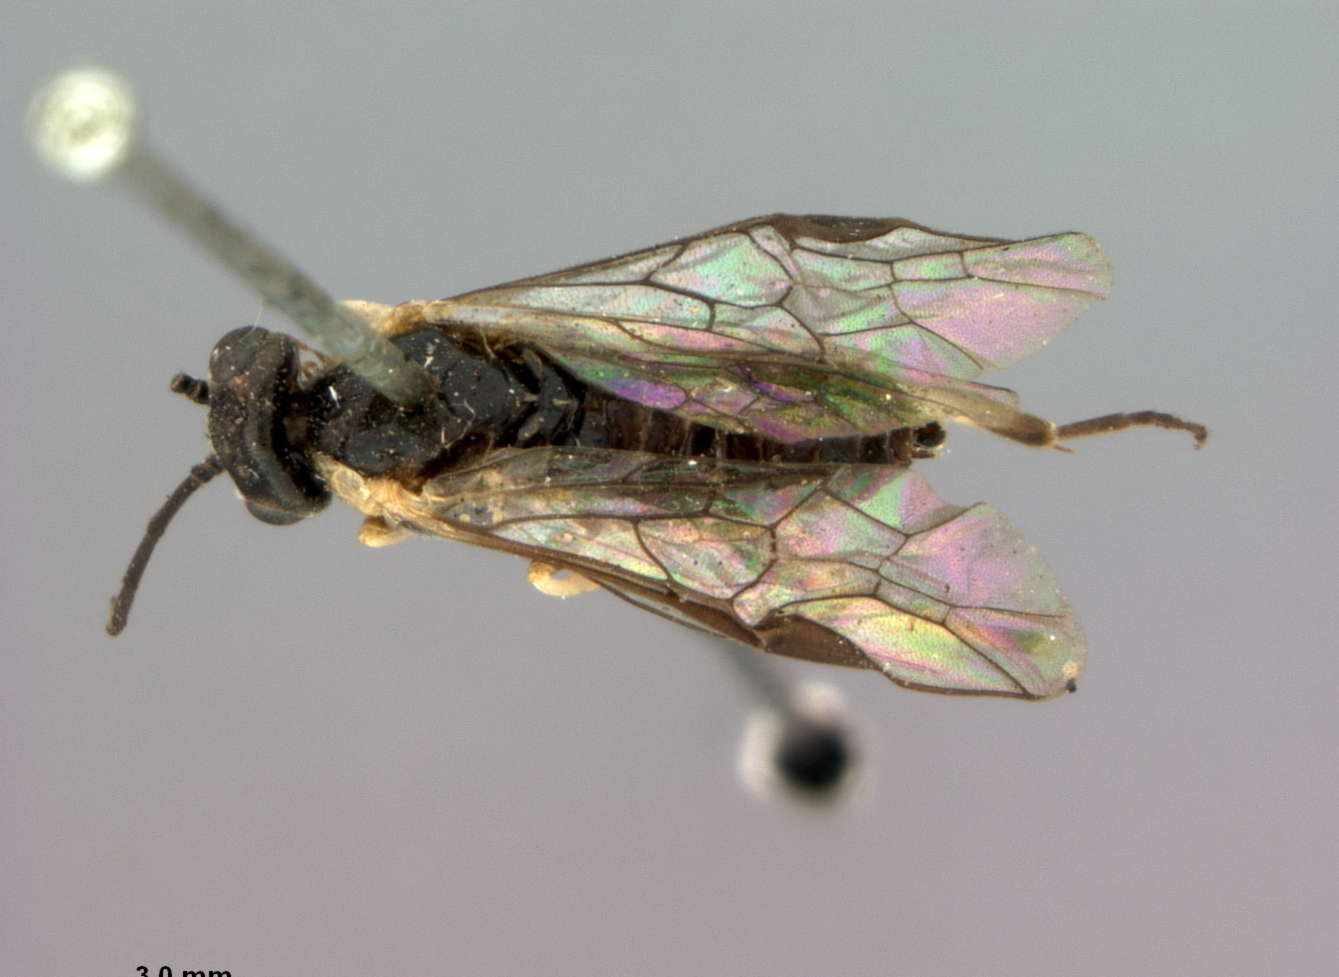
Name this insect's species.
Pteronus occidentalis
